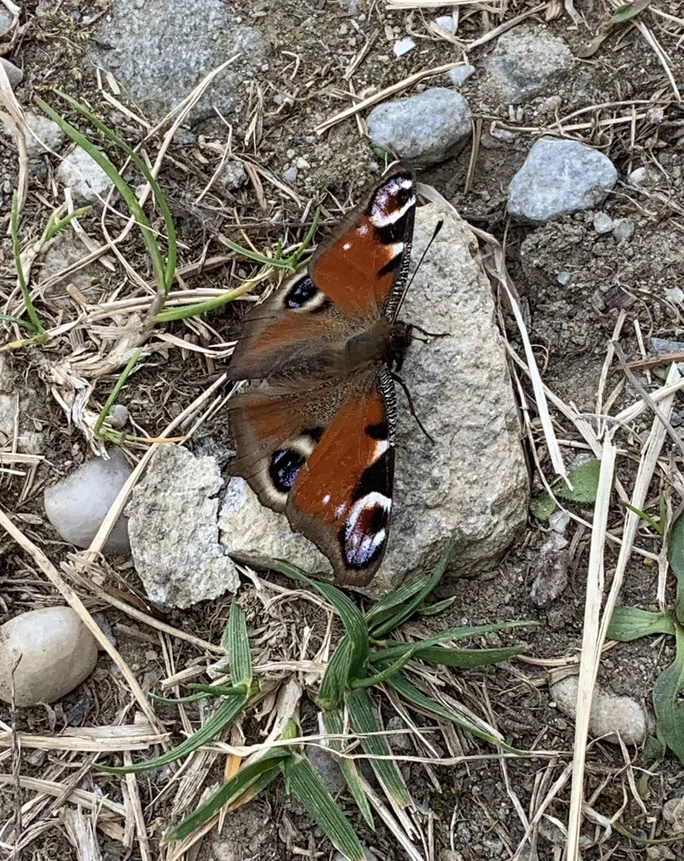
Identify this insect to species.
Aglais io
